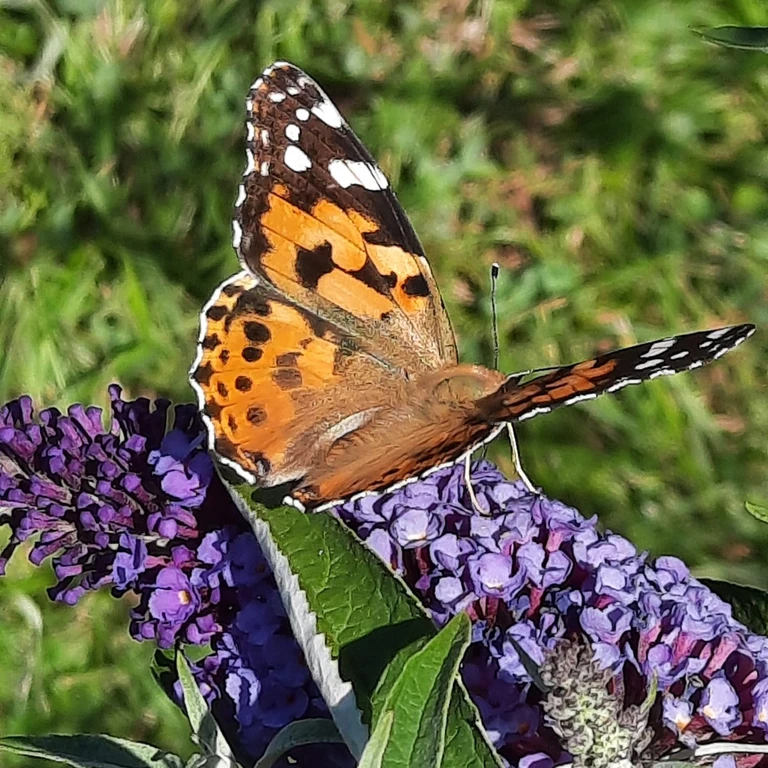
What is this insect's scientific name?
Vanessa cardui
